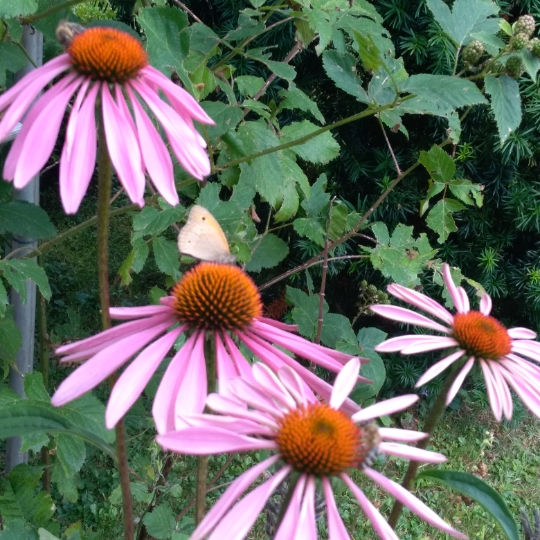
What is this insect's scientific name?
Maniola jurtina
